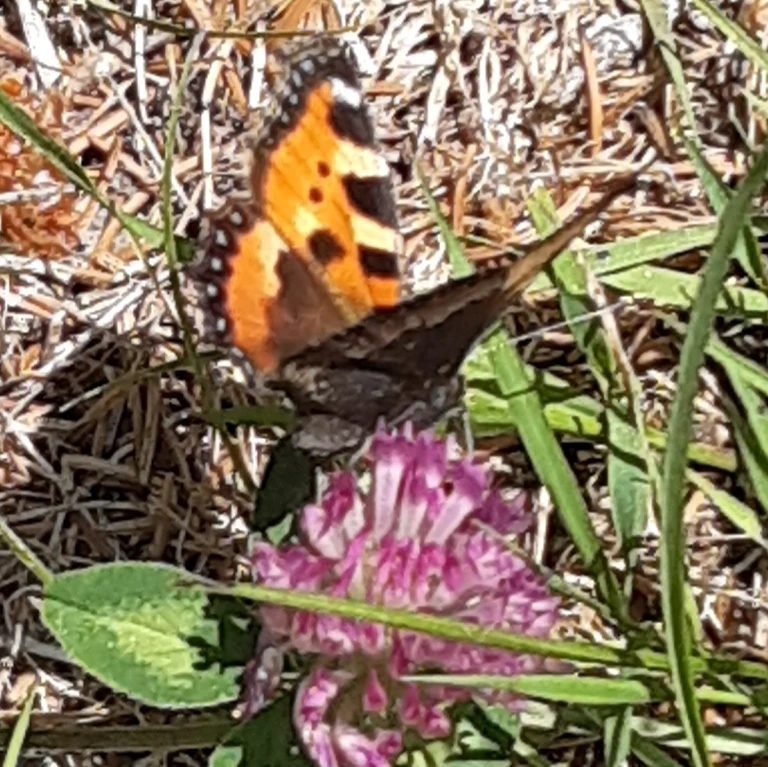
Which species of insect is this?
Aglais urticae
